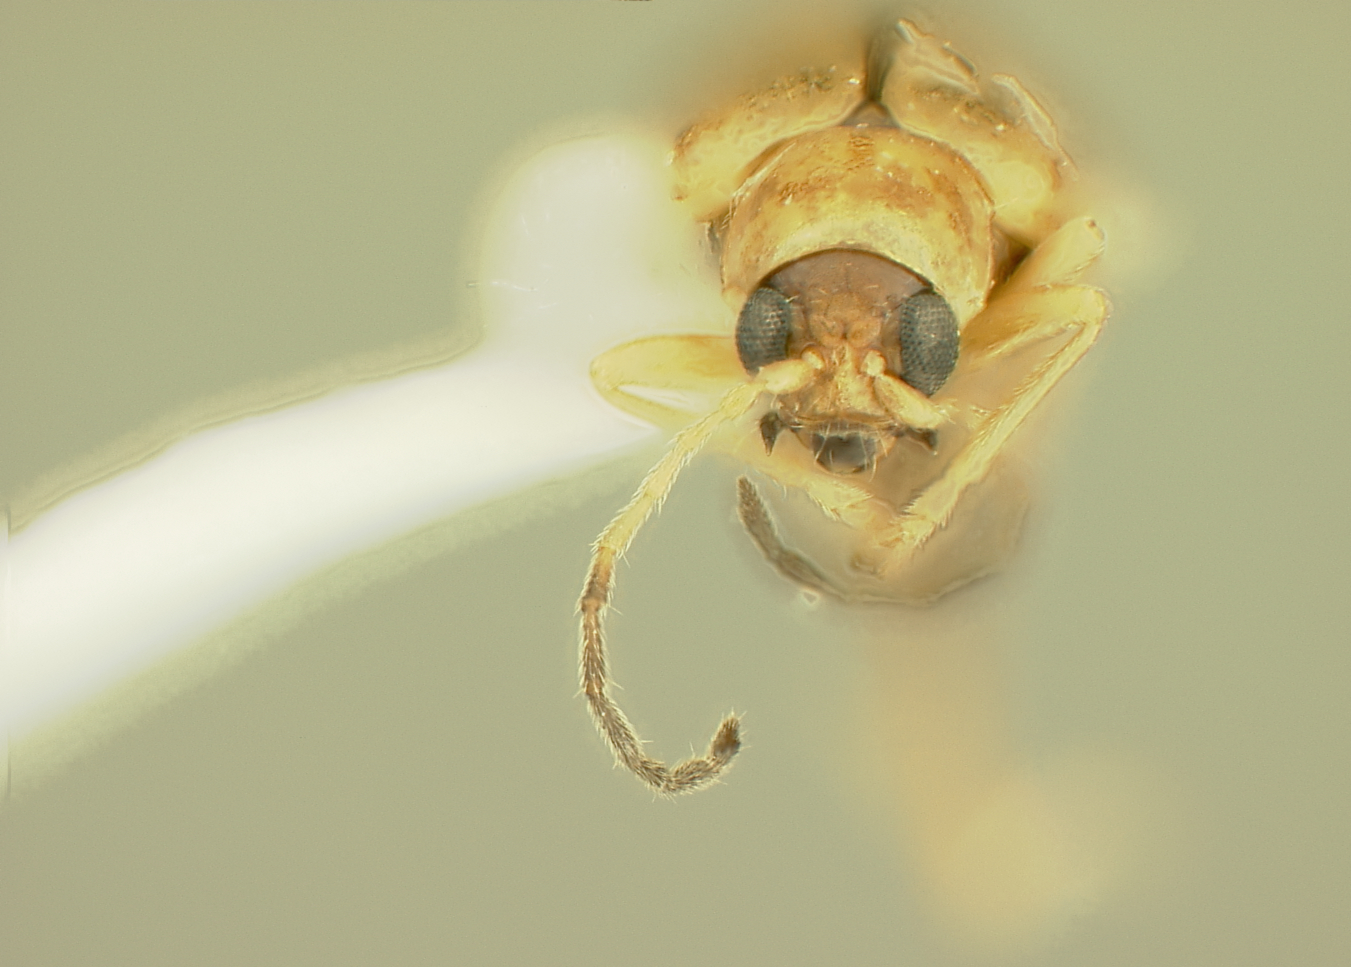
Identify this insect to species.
Aphthona macarangae
